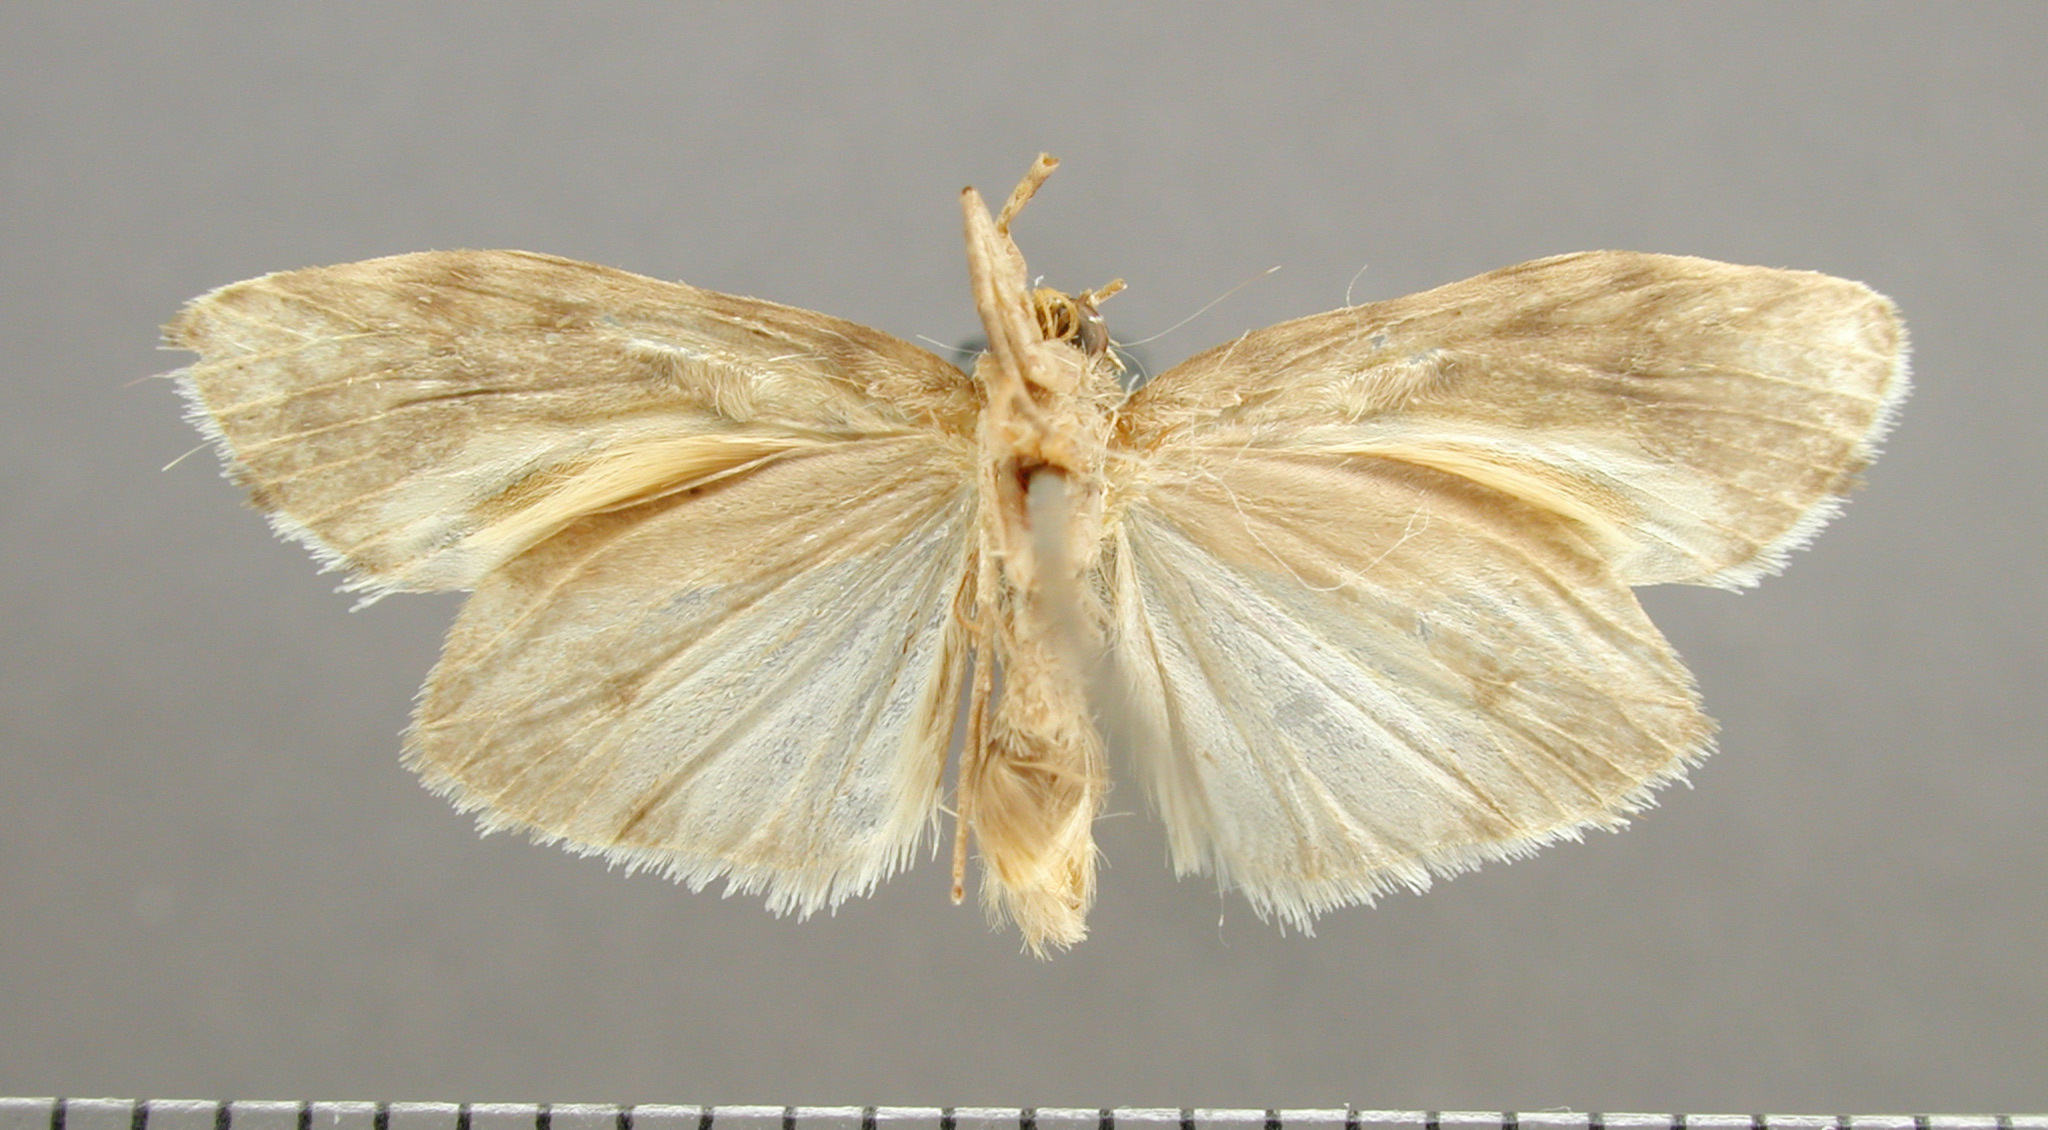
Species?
Clemensia leopardina
